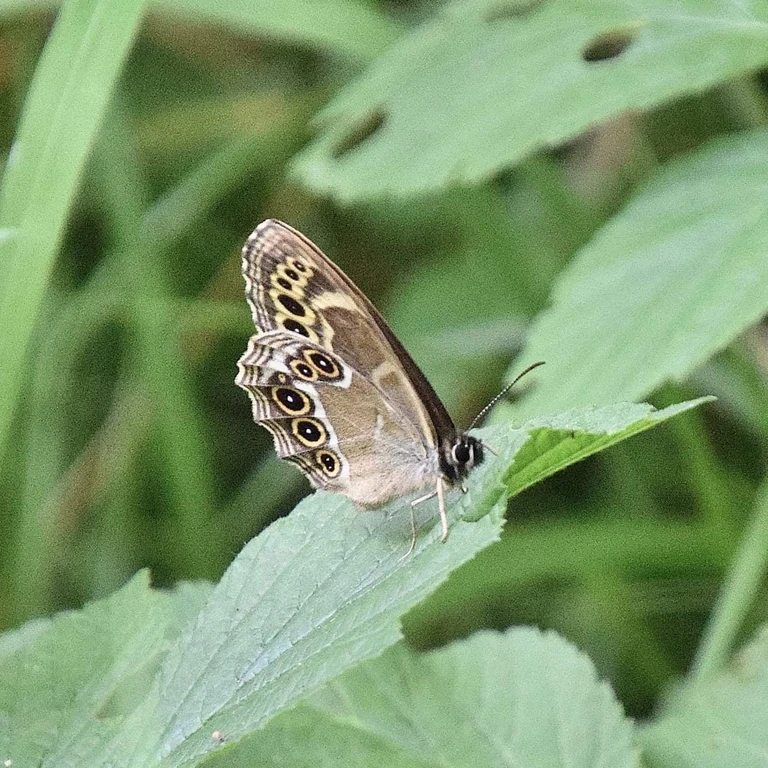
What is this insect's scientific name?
Lopinga achine (also Pararge achine)
